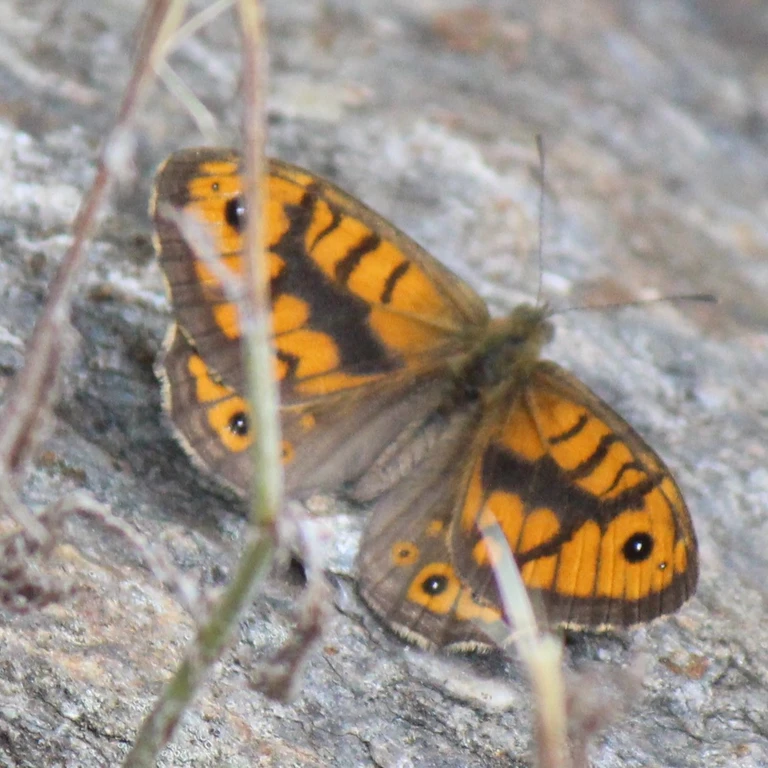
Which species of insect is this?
Lasiommata megera (also Pararge megera)
